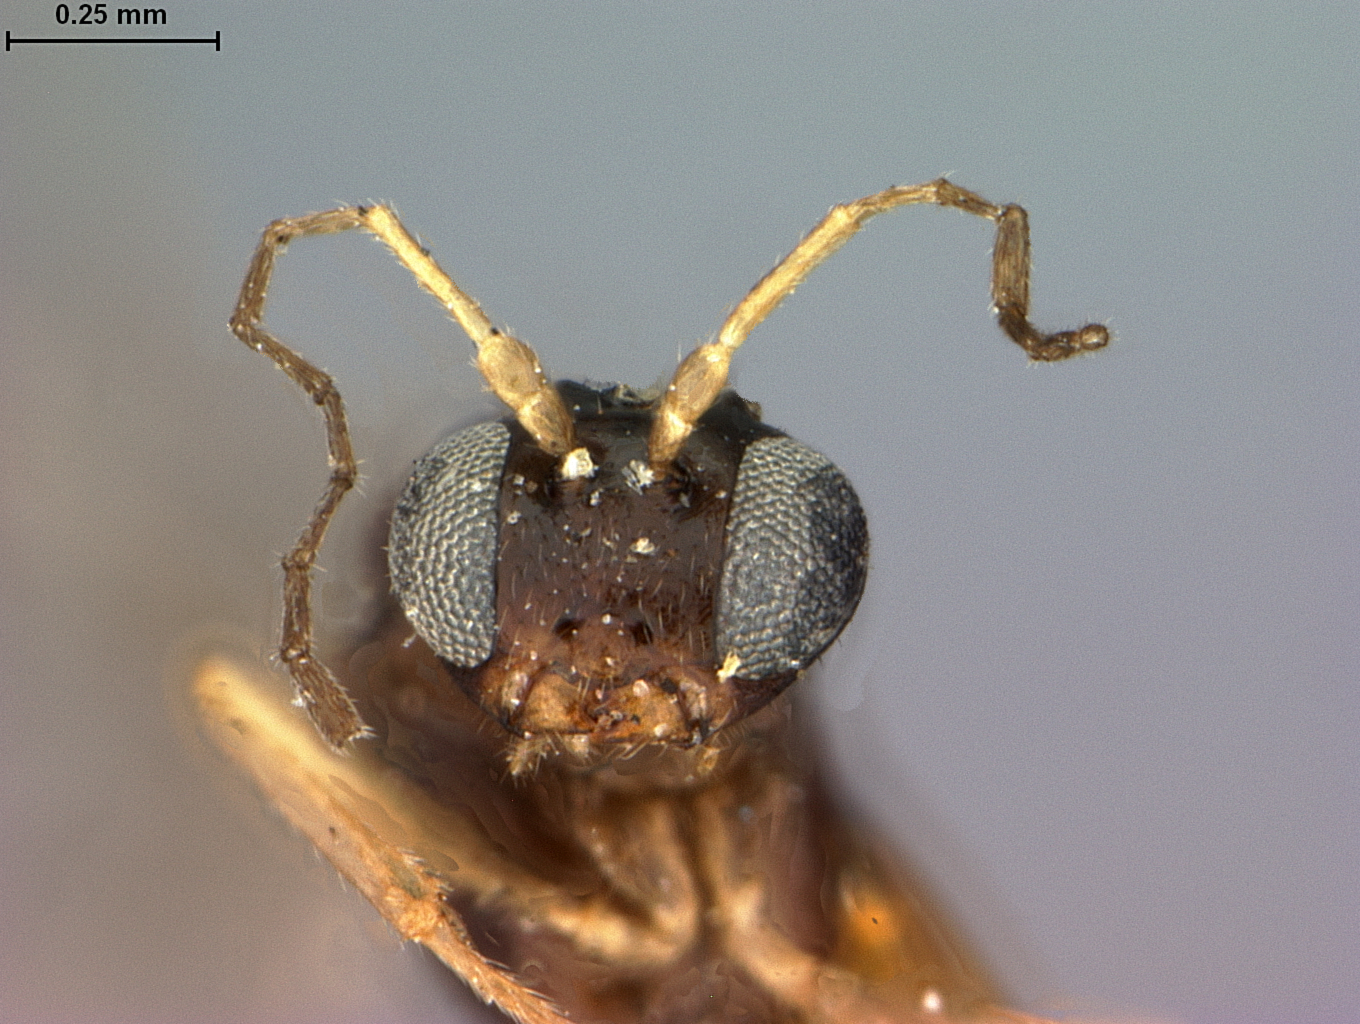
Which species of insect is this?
Neuroterus congregatus
